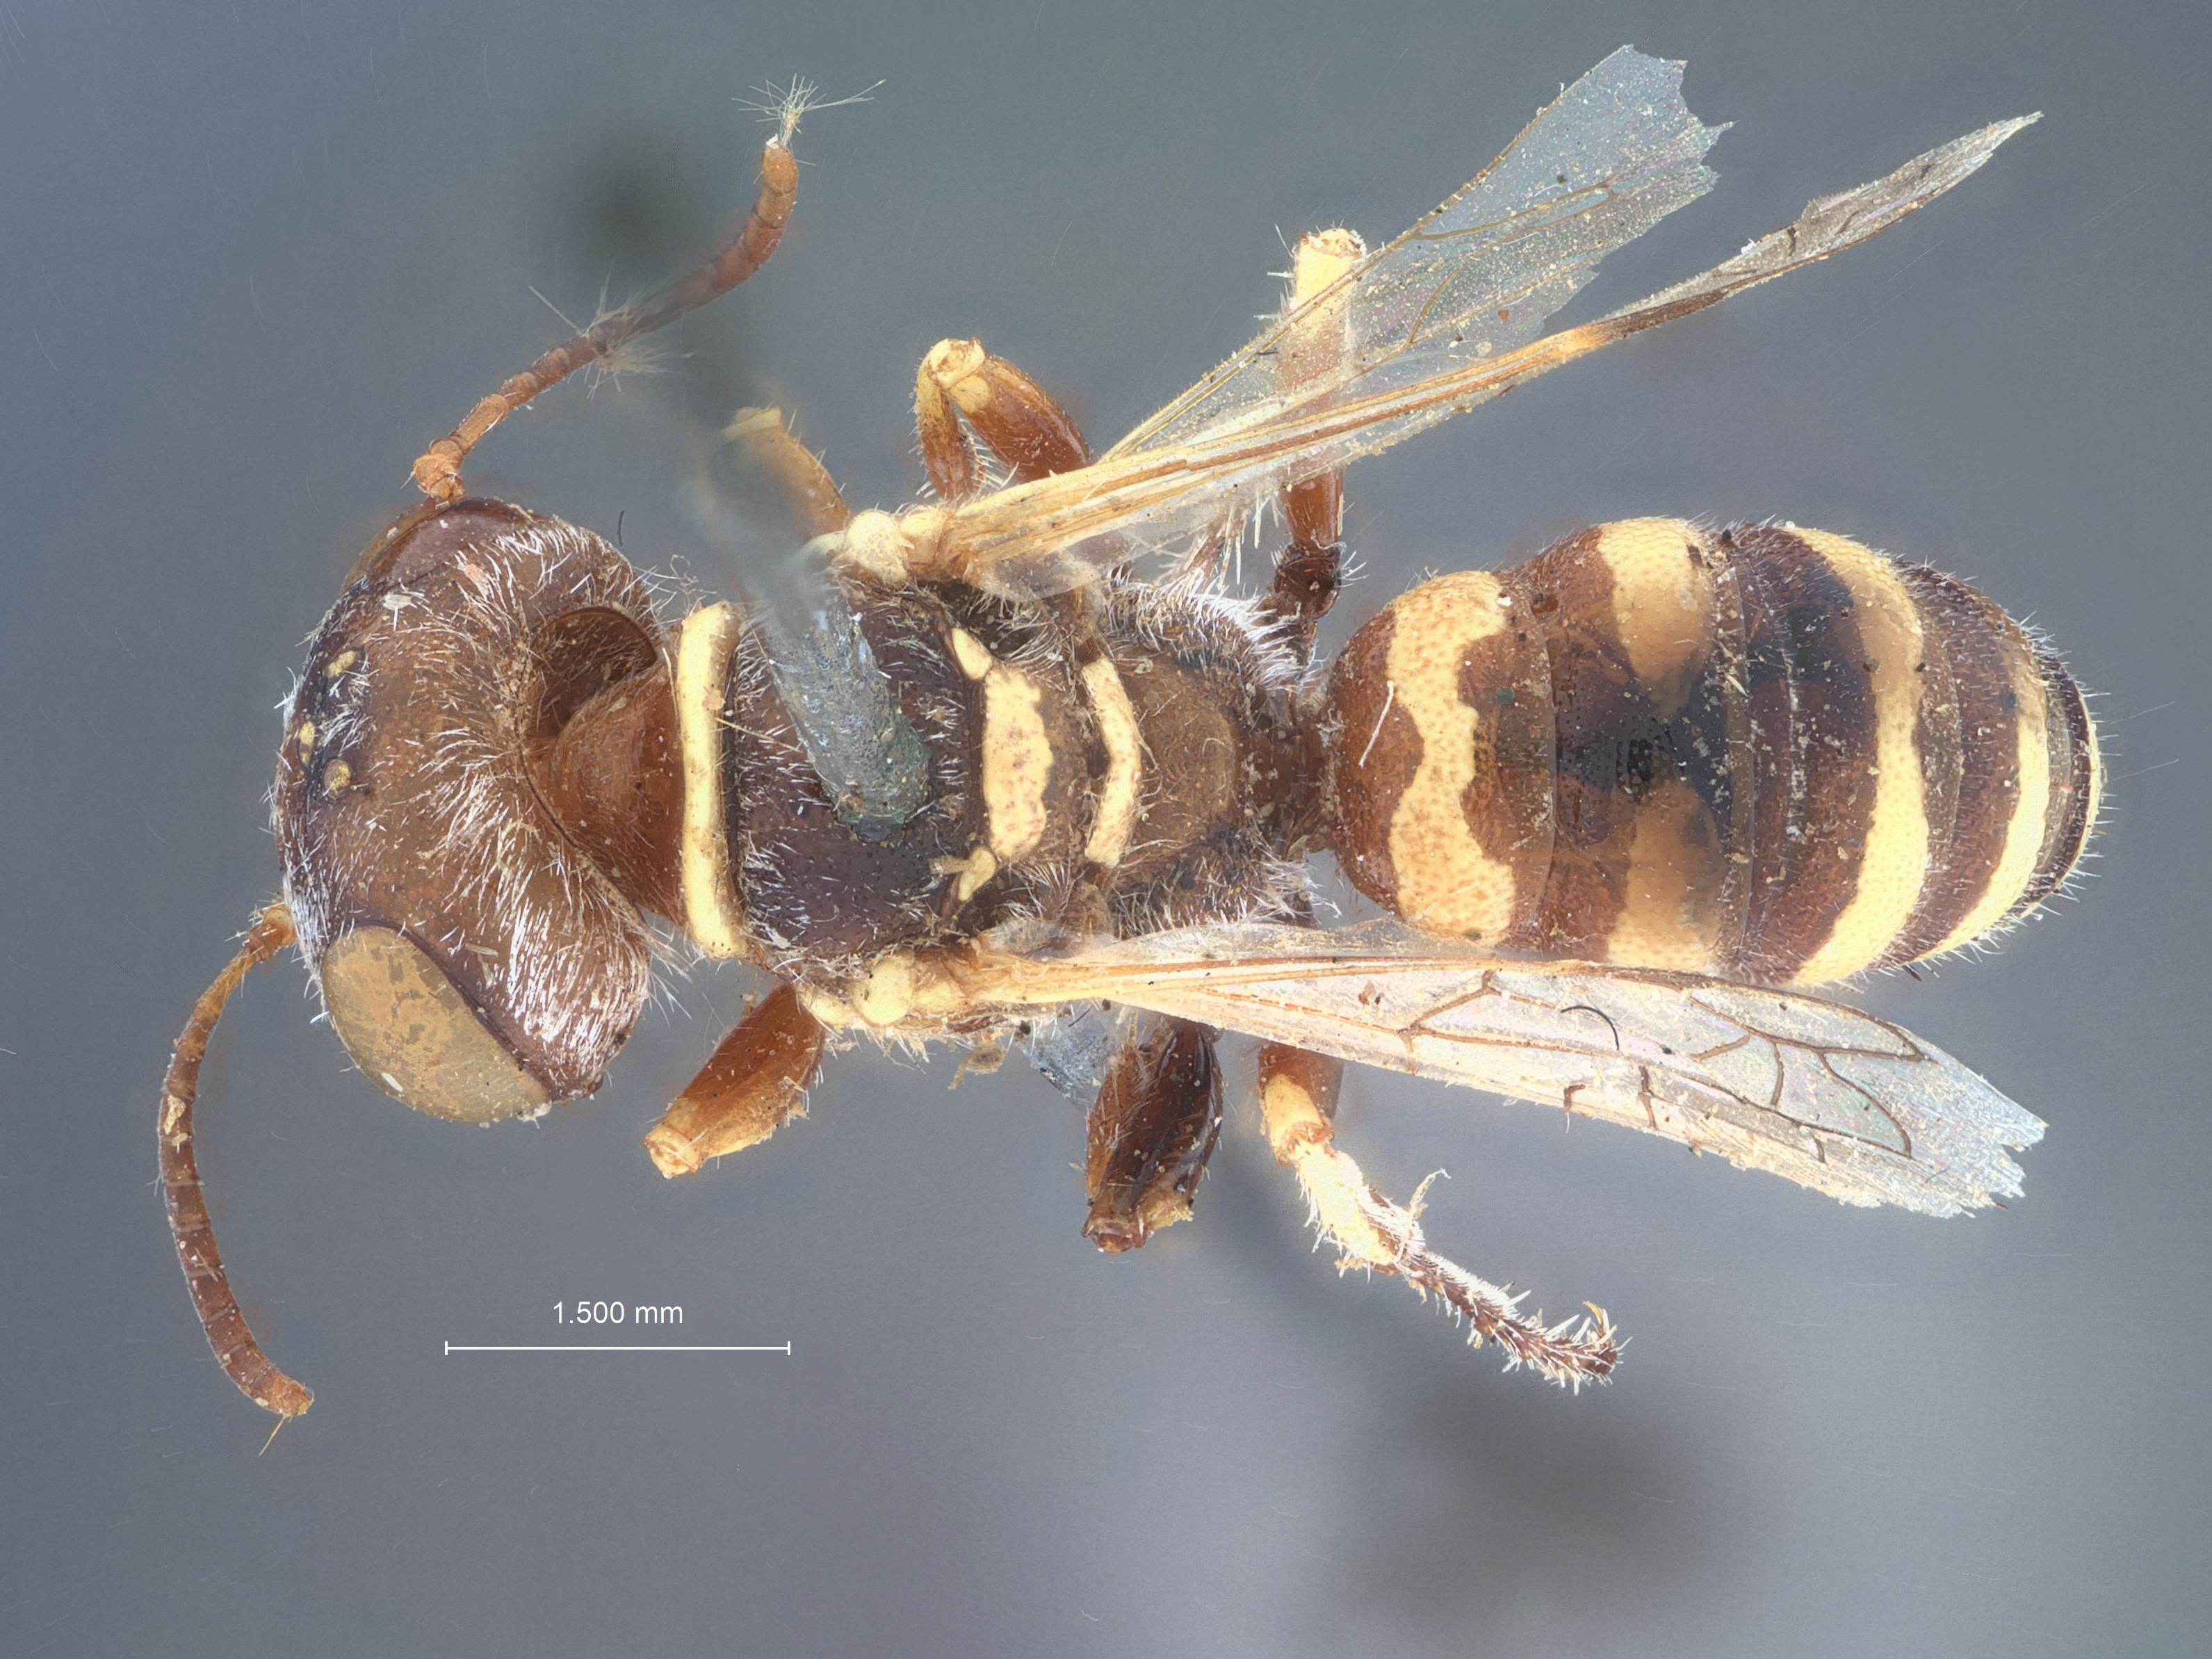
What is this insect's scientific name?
Aphilanthops utahensis
